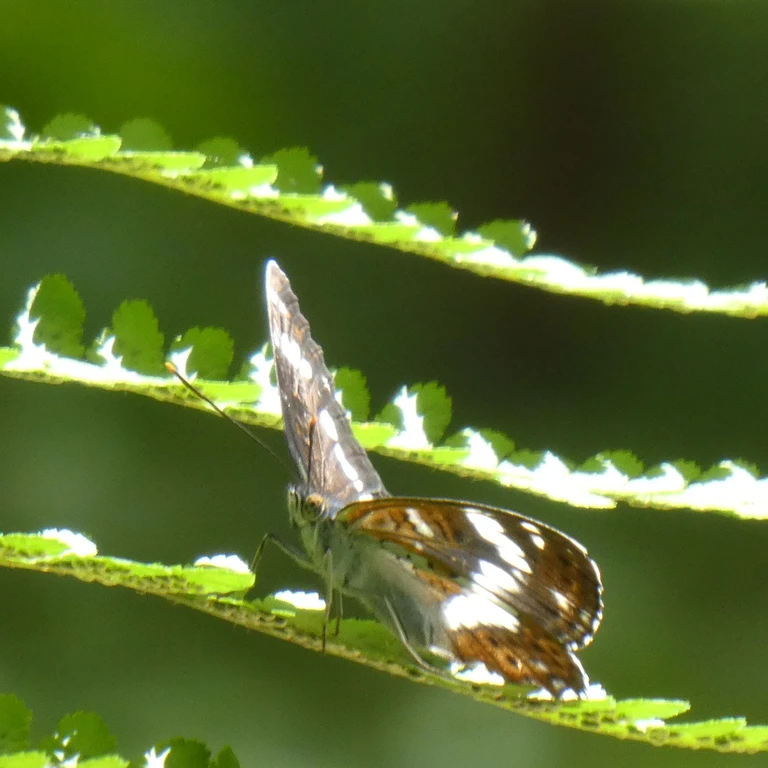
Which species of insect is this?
Limenitis camilla (also Ladoga camilla)
